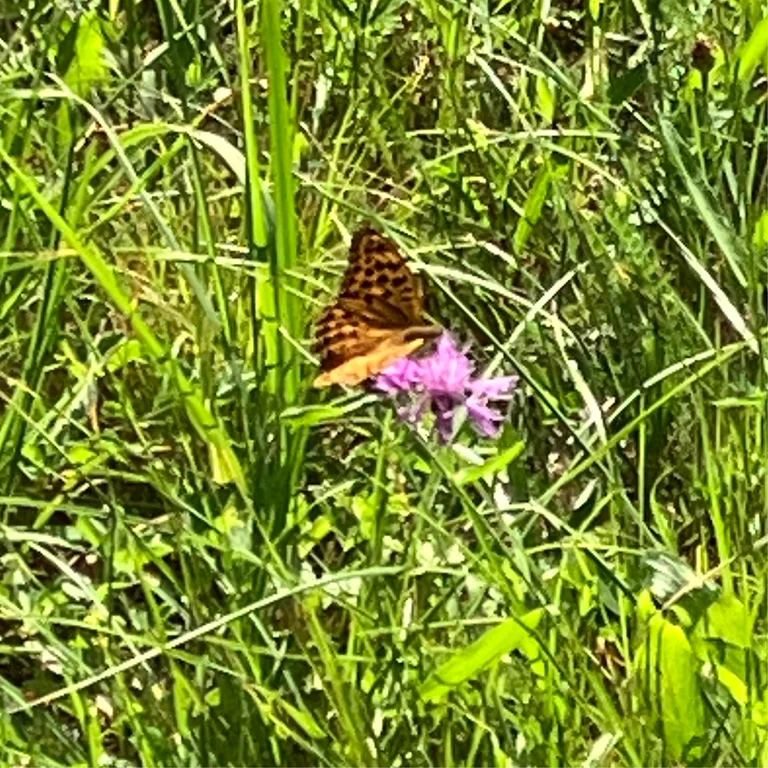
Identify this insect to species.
Argynnis paphia
